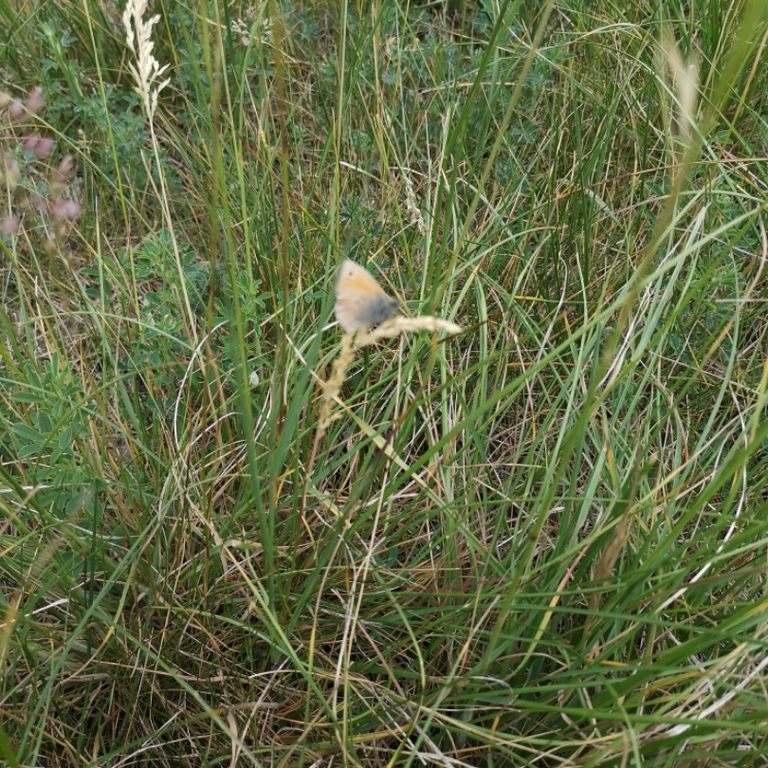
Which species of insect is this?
Coenonympha pamphilus
